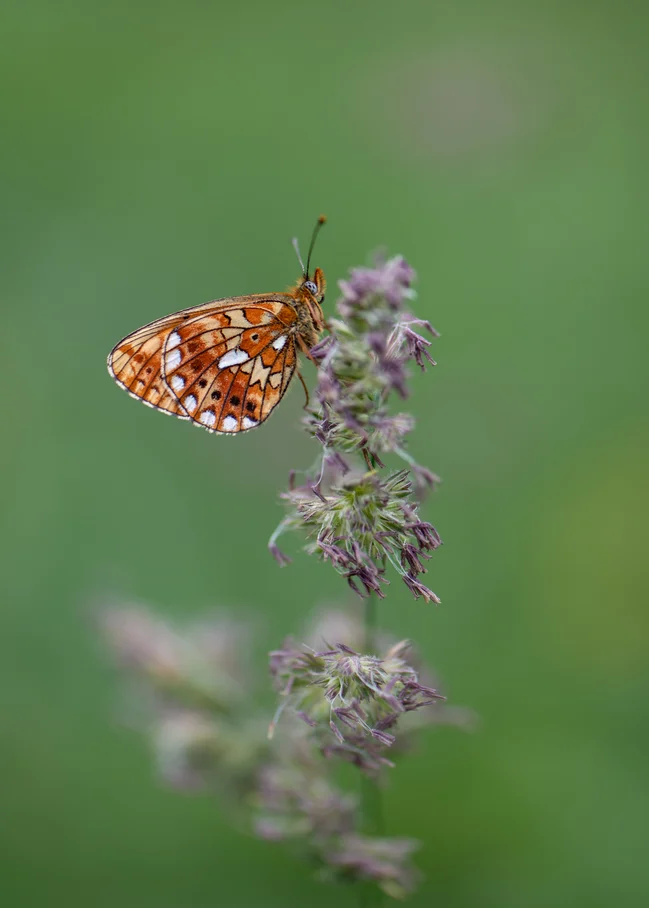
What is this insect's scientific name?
Boloria euphrosyne (also Clossiana euphrosyne)
